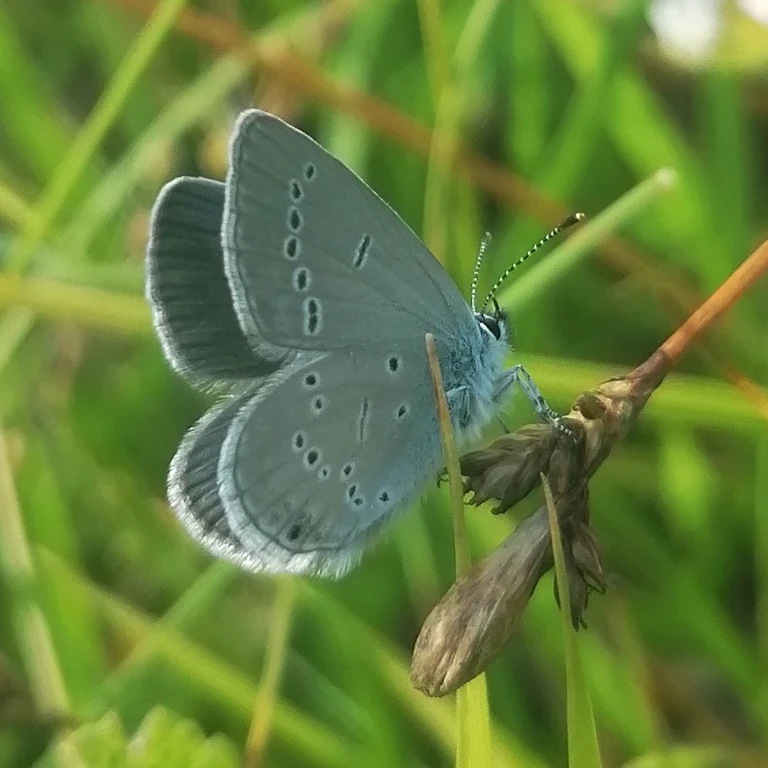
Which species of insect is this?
Cupido minimus
